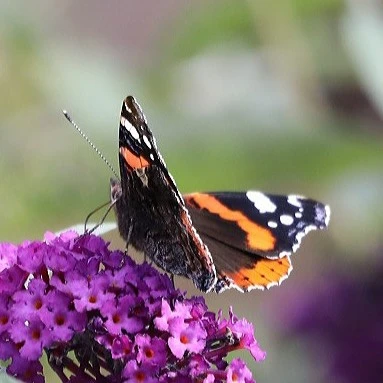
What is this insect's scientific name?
Vanessa atalanta
